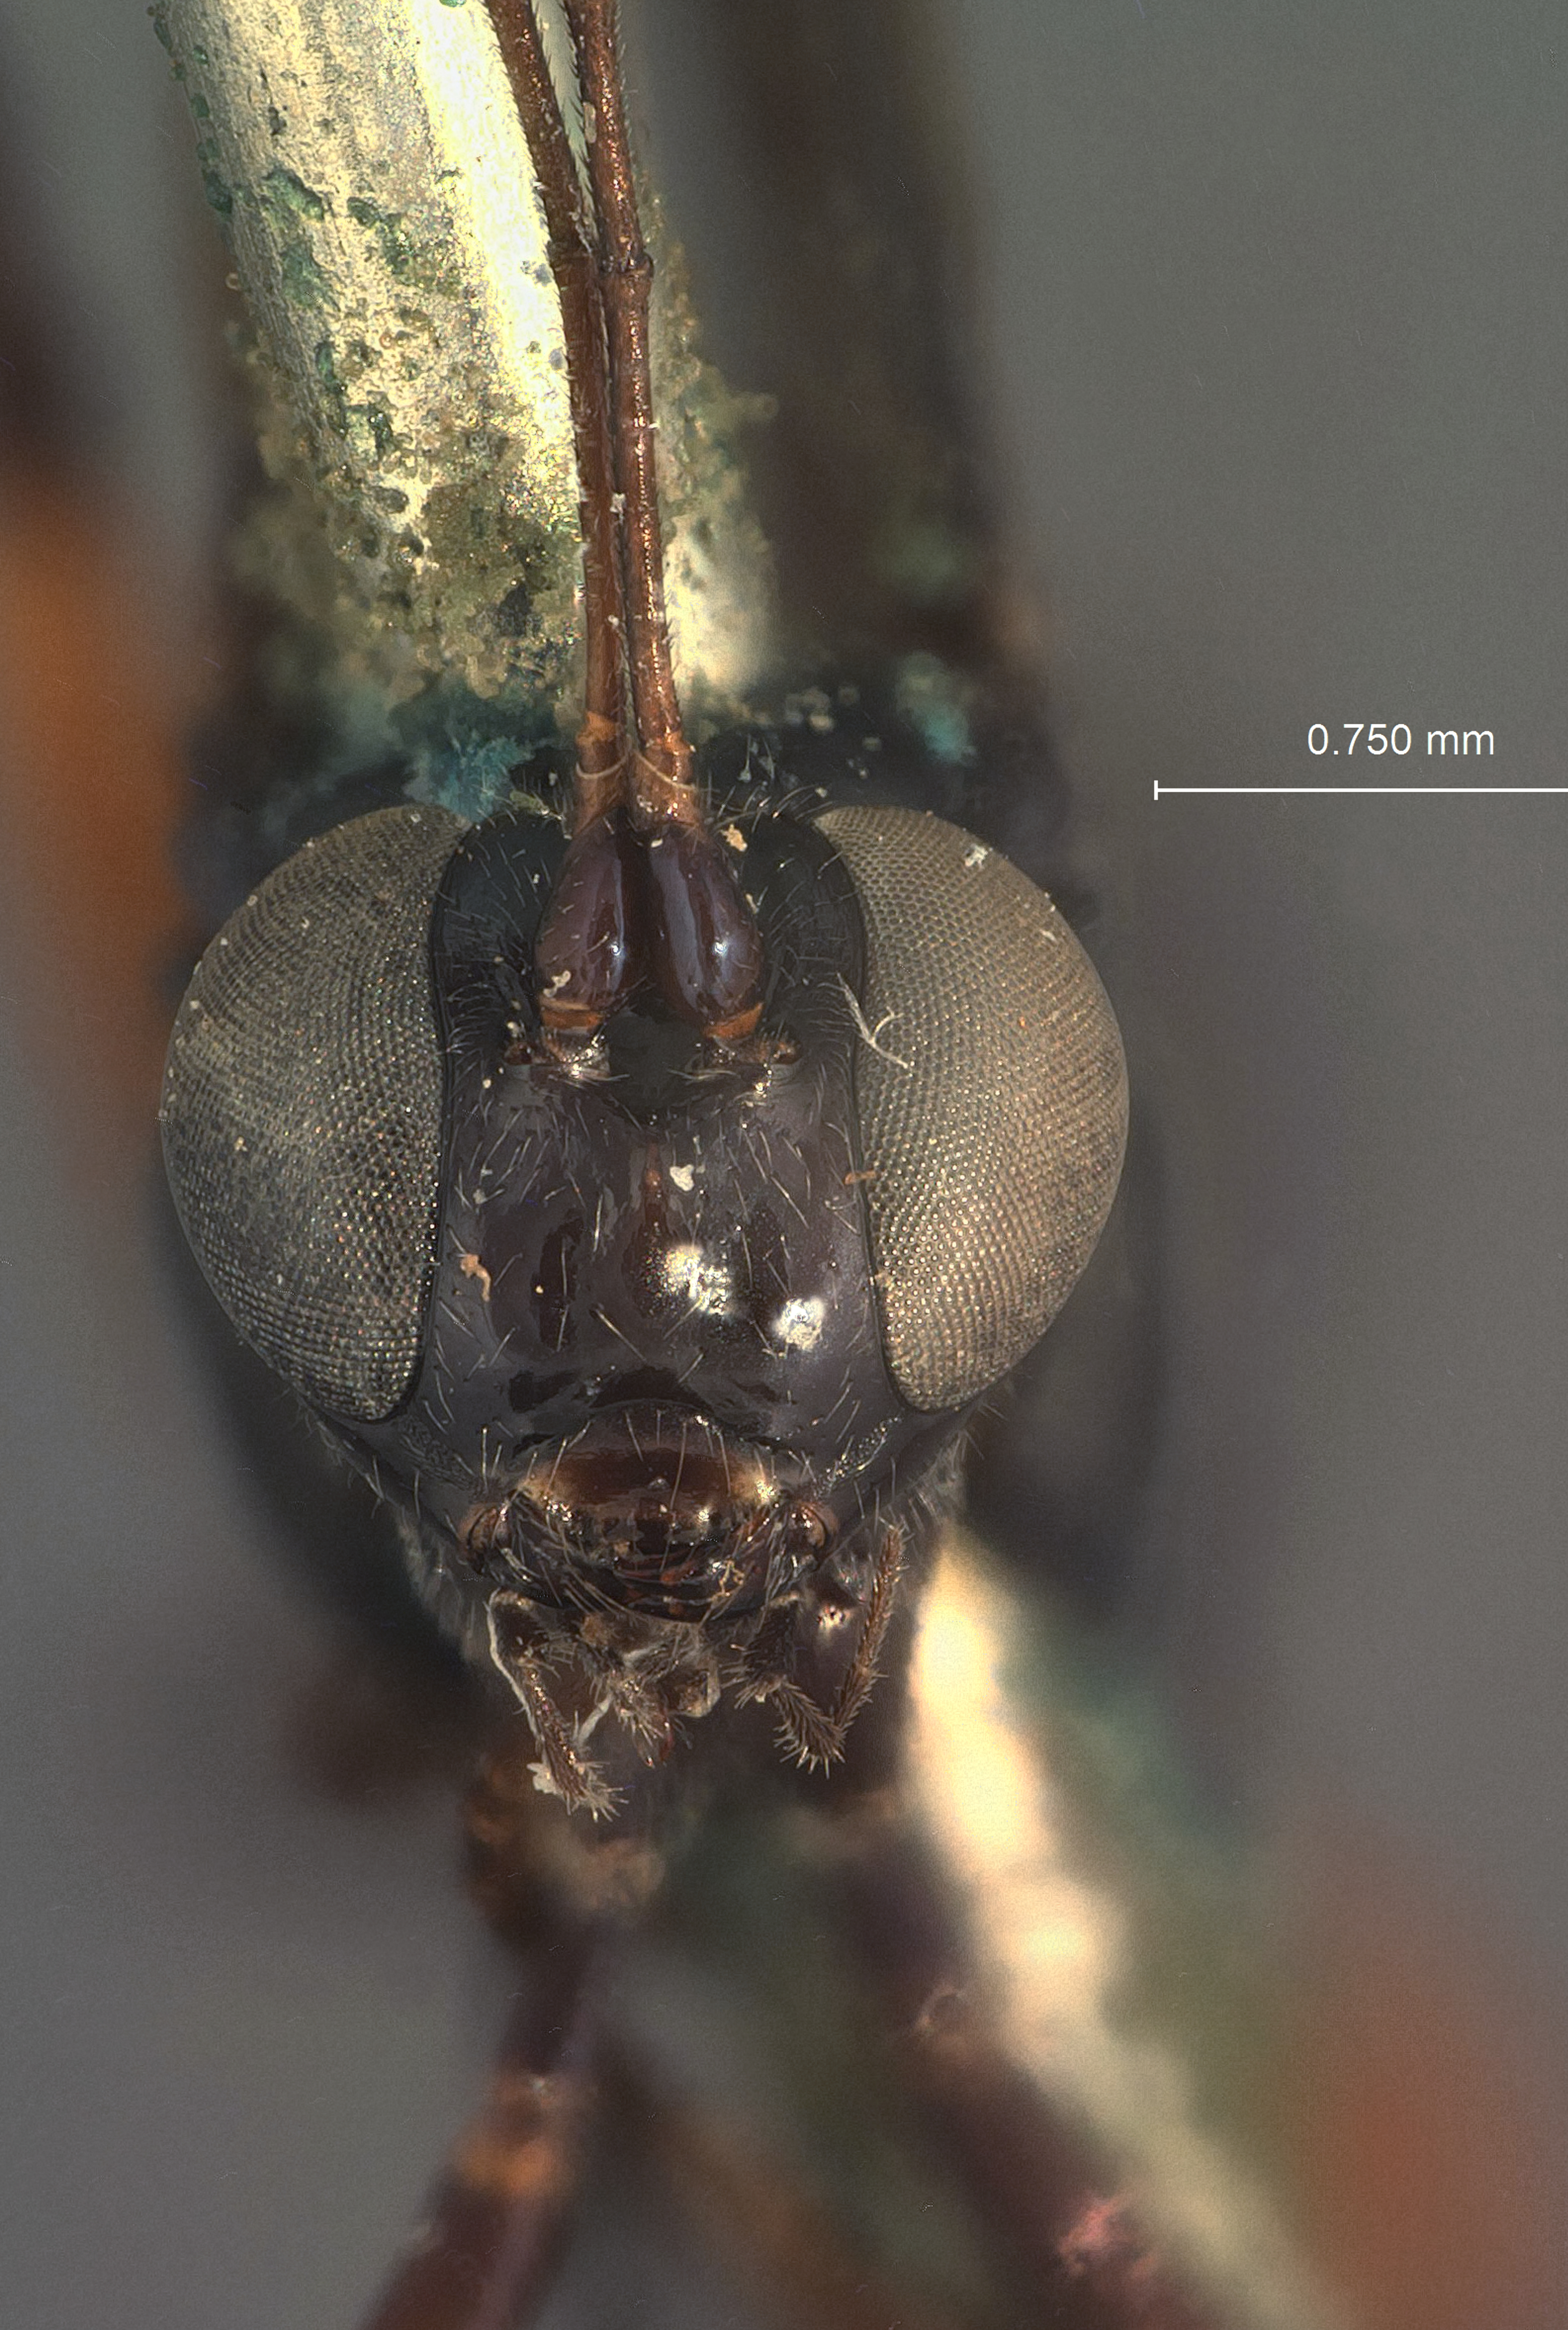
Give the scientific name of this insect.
Ephialtes nigroaeneus
